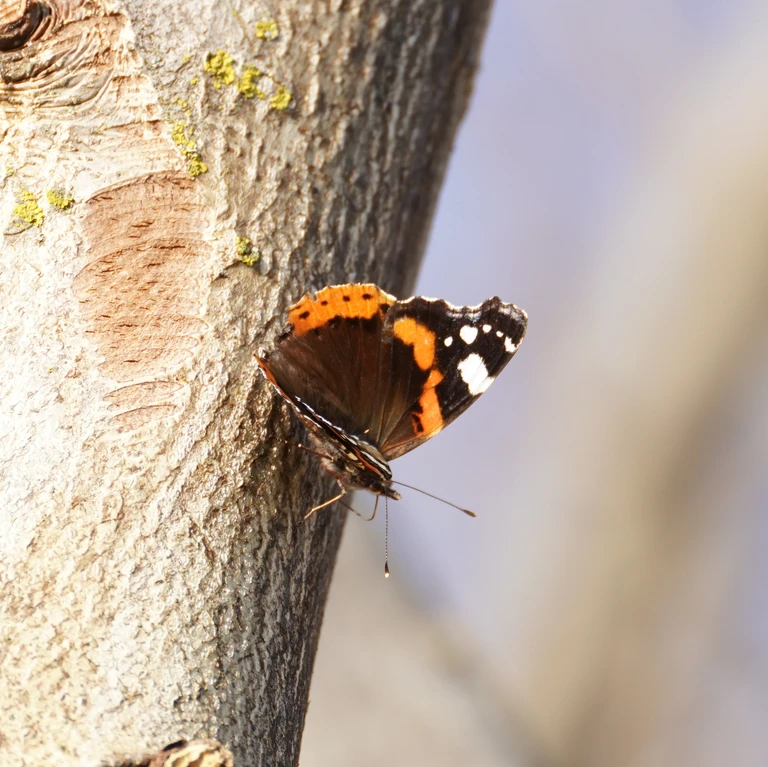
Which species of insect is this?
Vanessa atalanta
